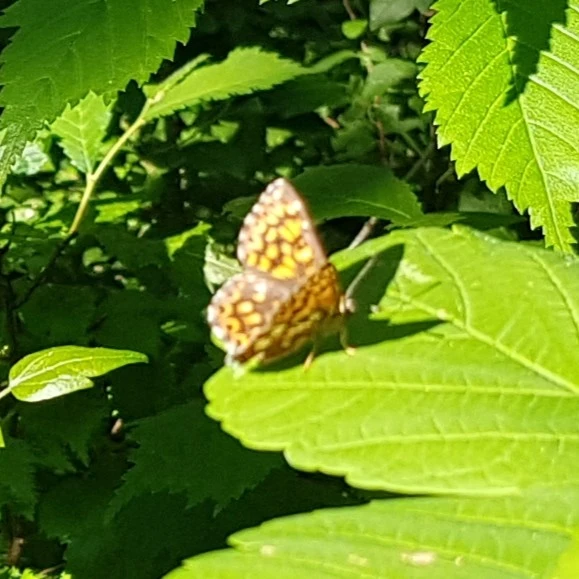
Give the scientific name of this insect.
Hamearis lucina
